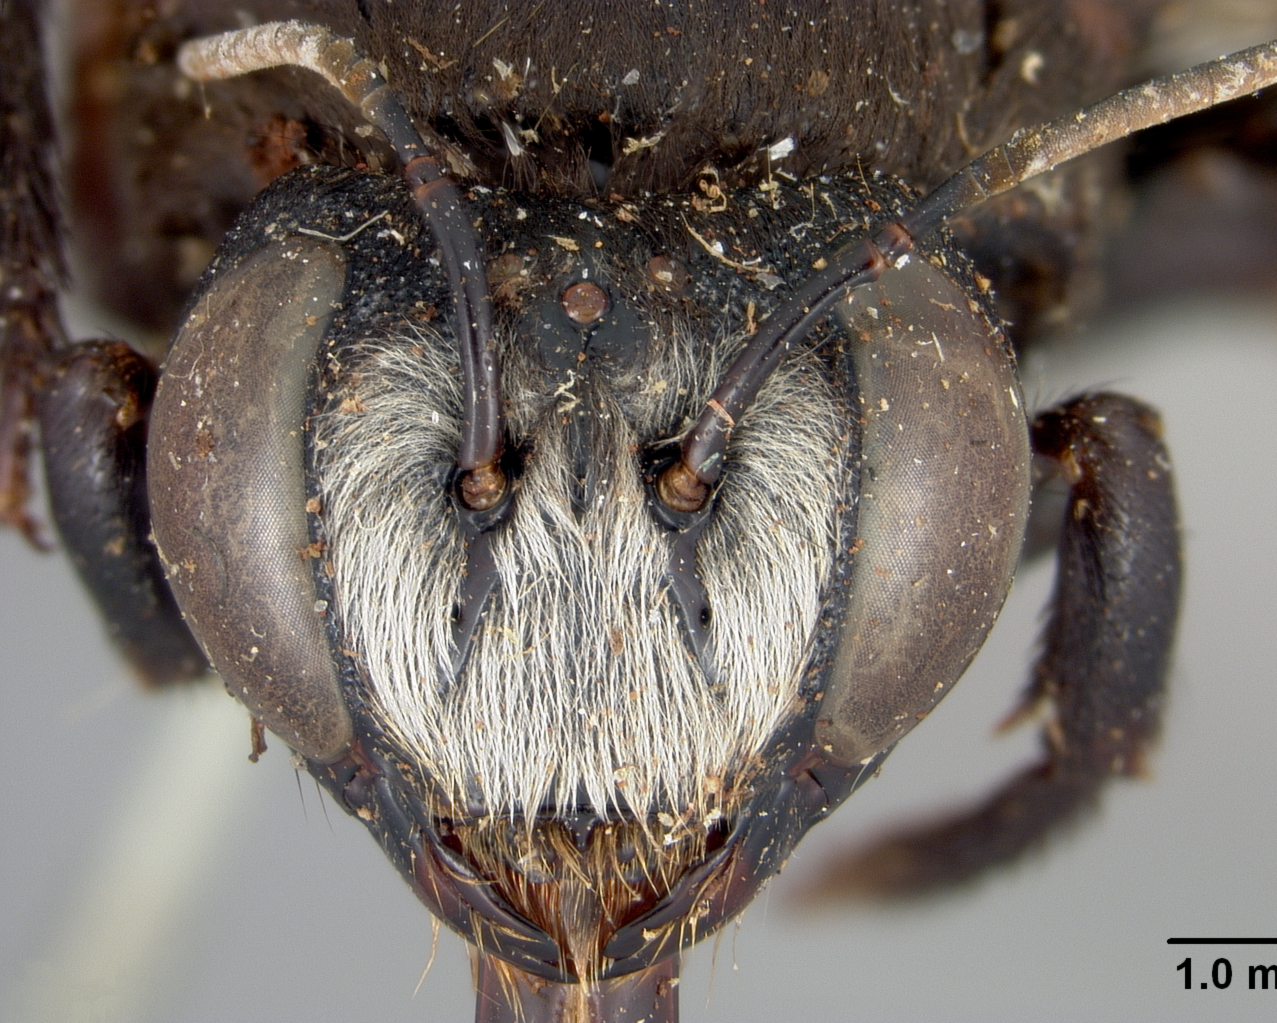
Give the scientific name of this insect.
Mesotrichia stuhlmanni
